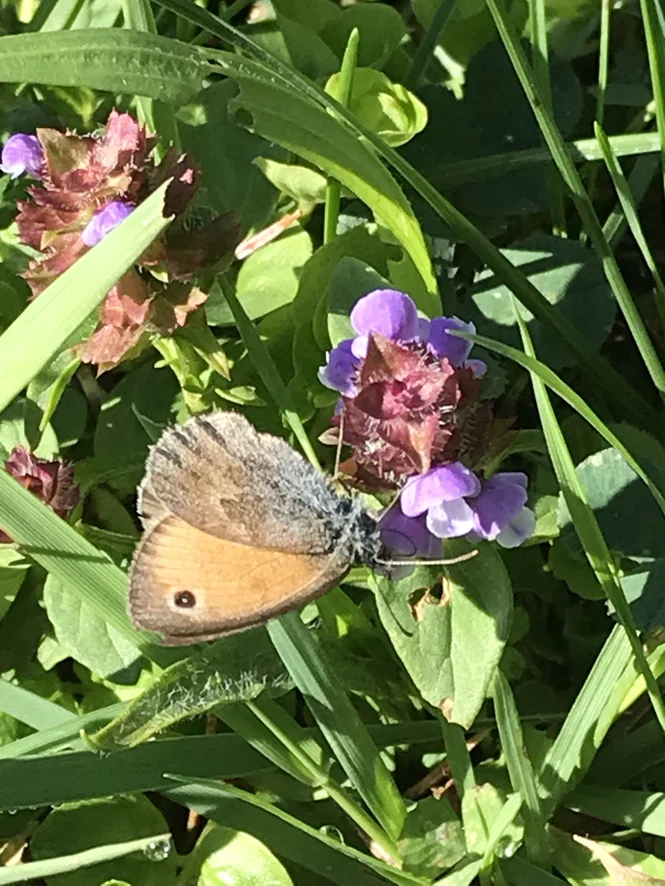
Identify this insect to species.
Coenonympha pamphilus
